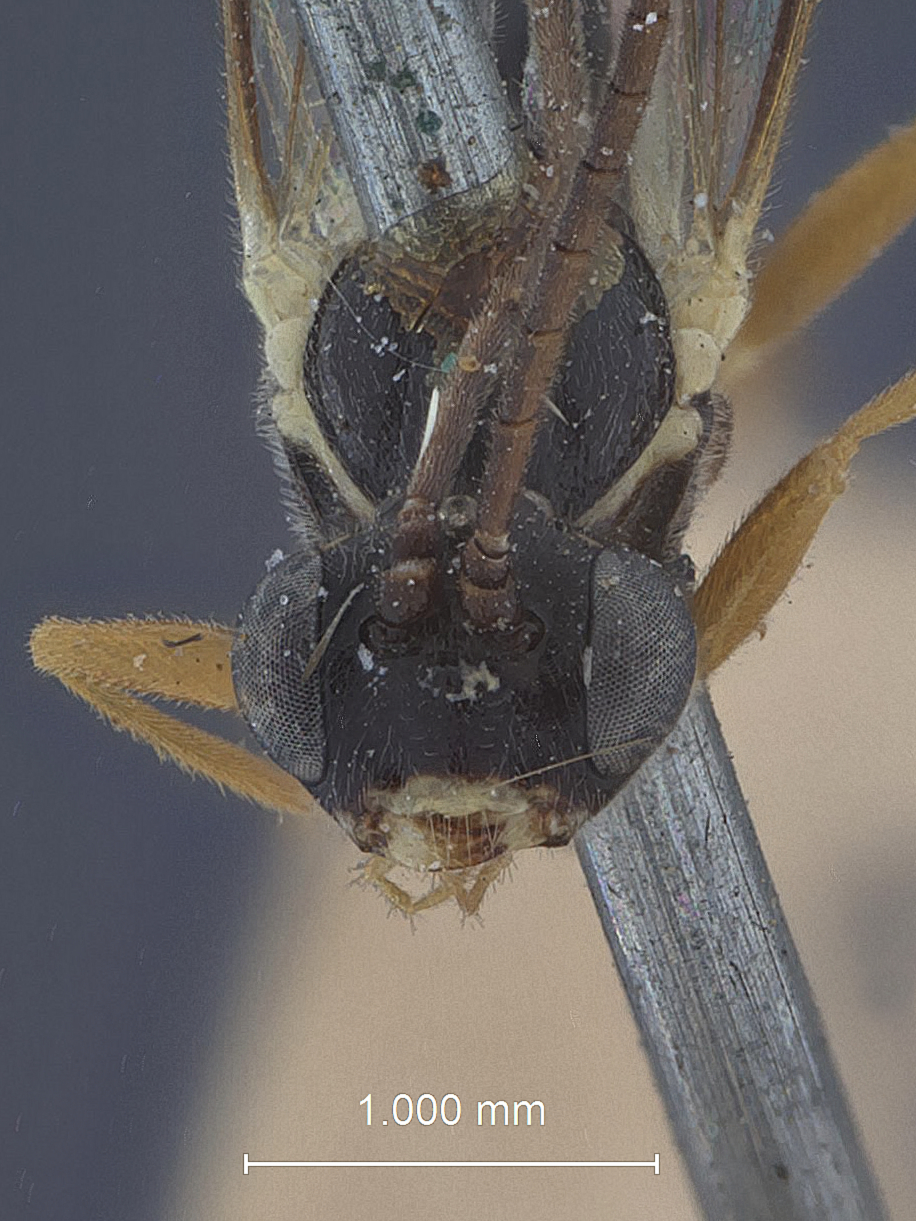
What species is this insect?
Syndipnus probatus
